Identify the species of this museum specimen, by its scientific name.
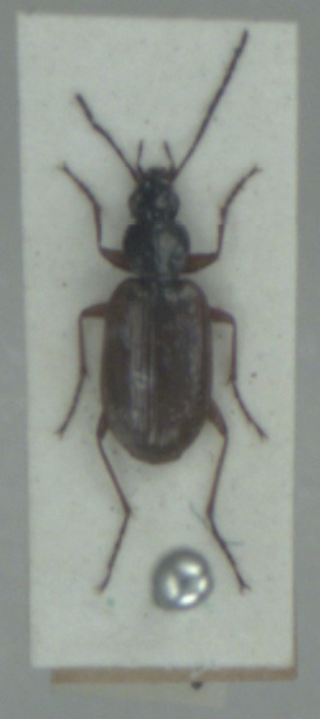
Agonum piceum
